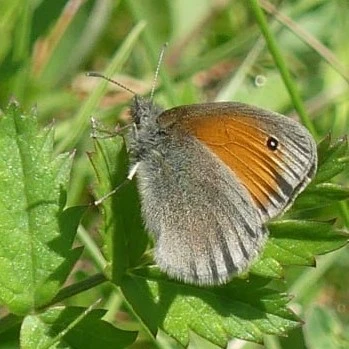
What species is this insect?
Coenonympha pamphilus
